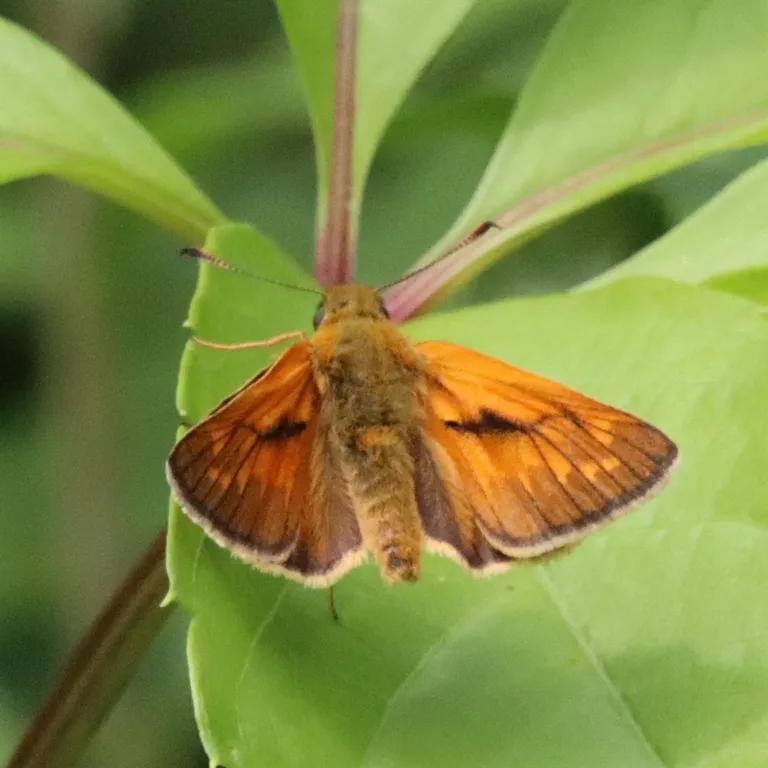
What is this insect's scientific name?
Ochlodes sylvanus (also Ochlodes venata)
